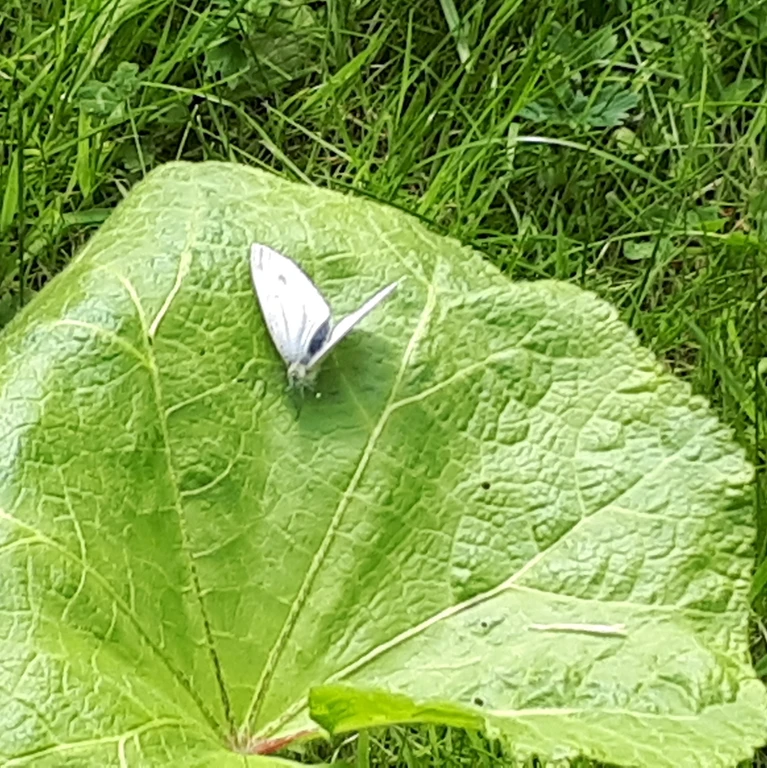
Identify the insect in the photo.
Pieris napi
